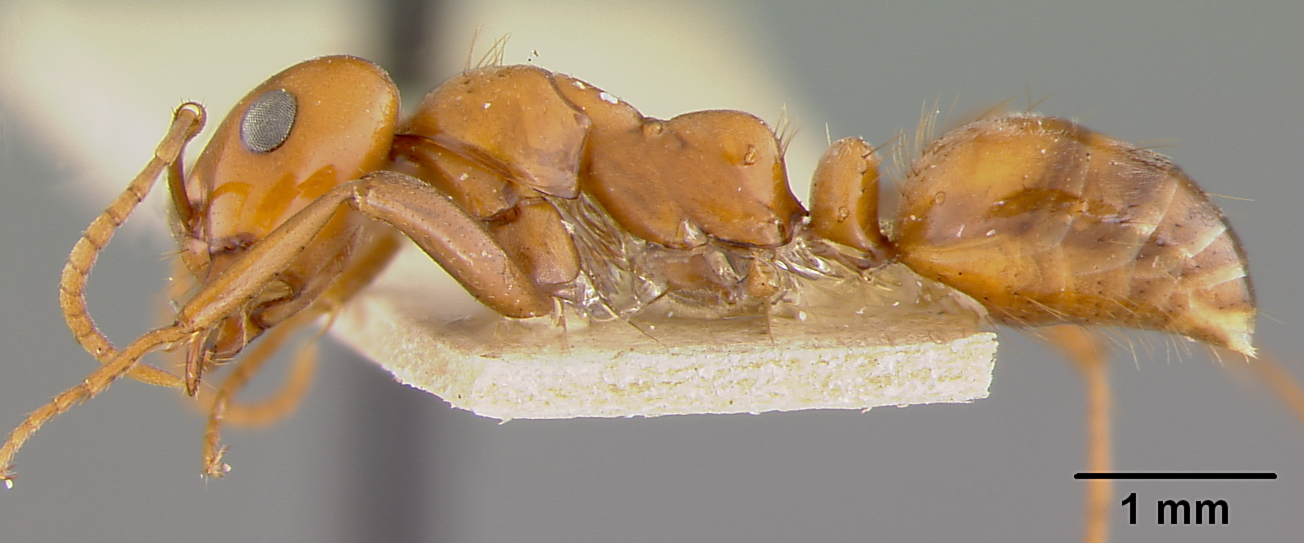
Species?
Polyergus rufescens
